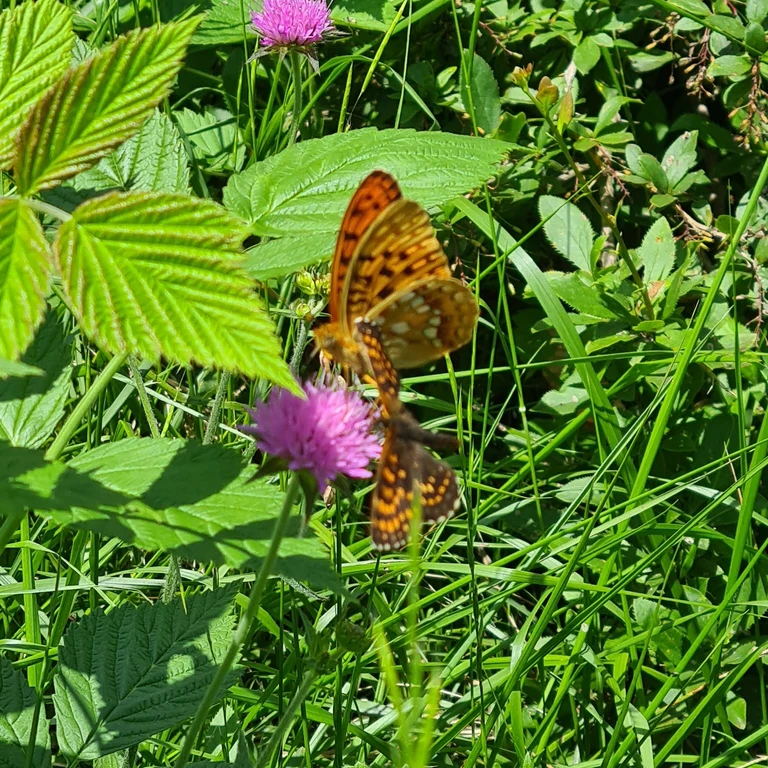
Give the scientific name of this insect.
Fabriciana adippe
